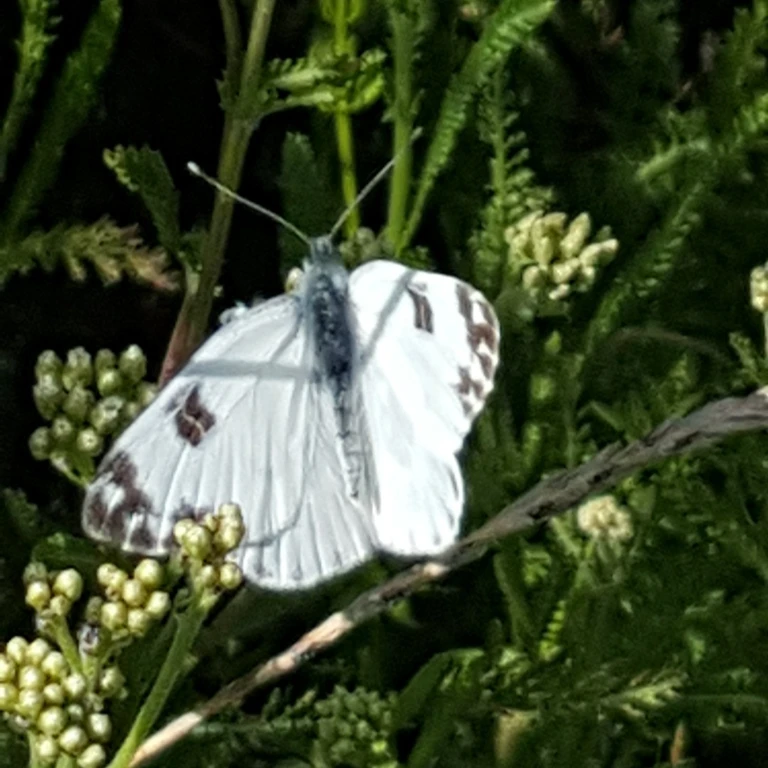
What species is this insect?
Pontia edusa
